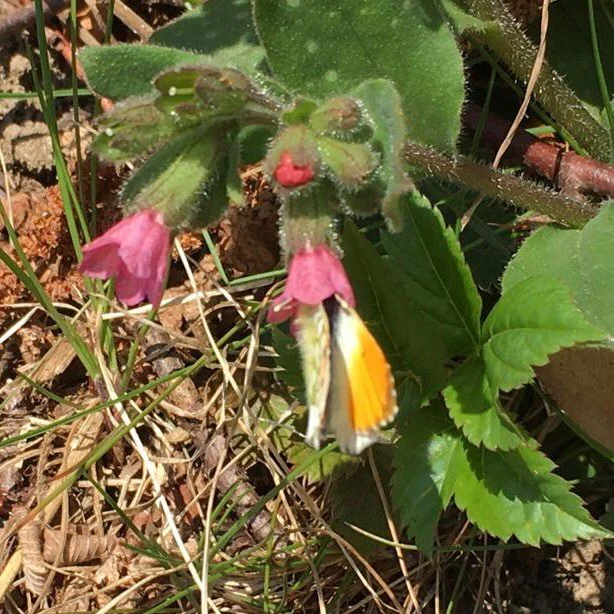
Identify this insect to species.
Anthocharis cardamines
